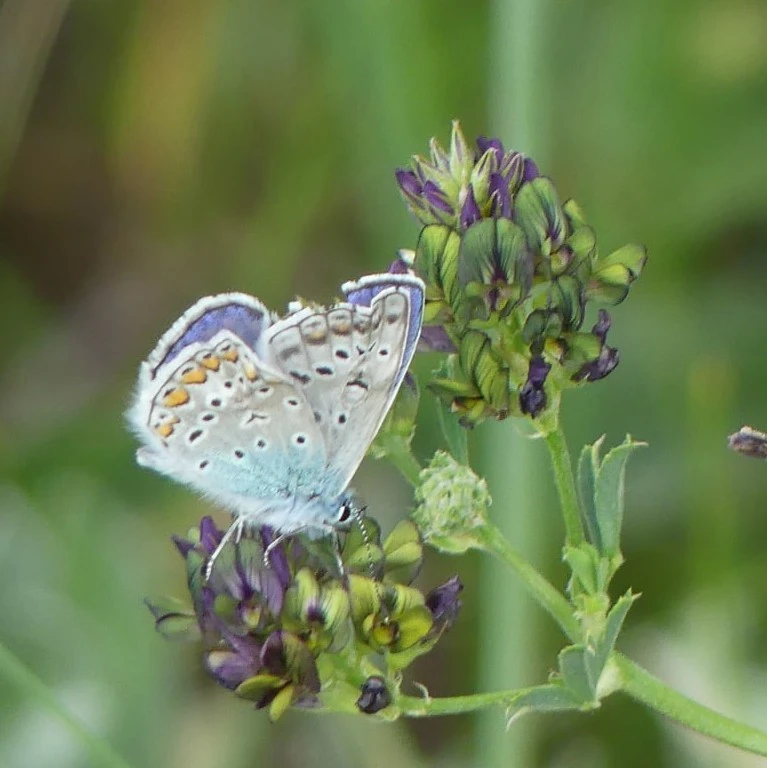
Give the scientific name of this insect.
Polyommatus icarus
